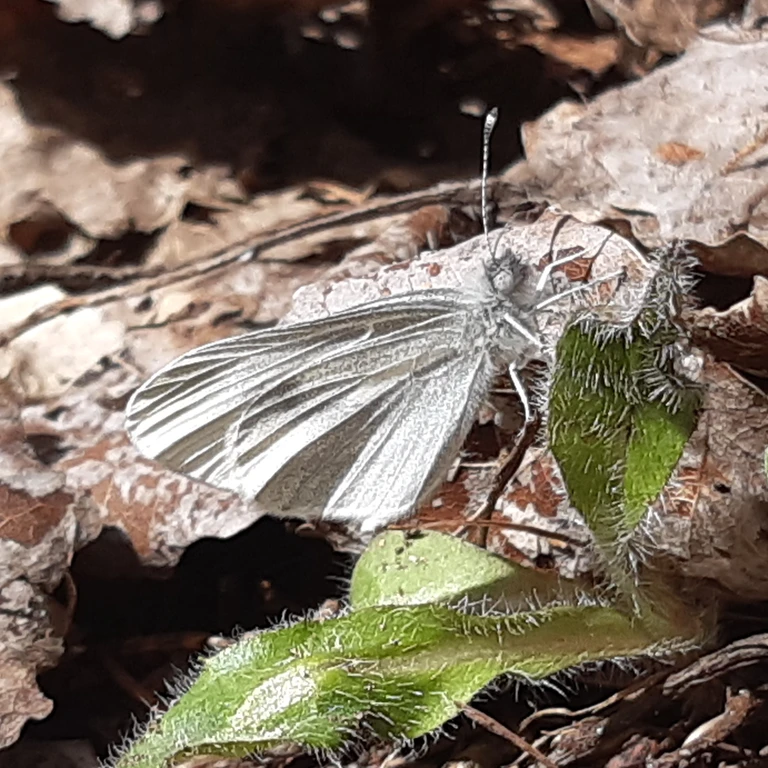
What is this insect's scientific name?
Leptidea sinapis/juvernica
